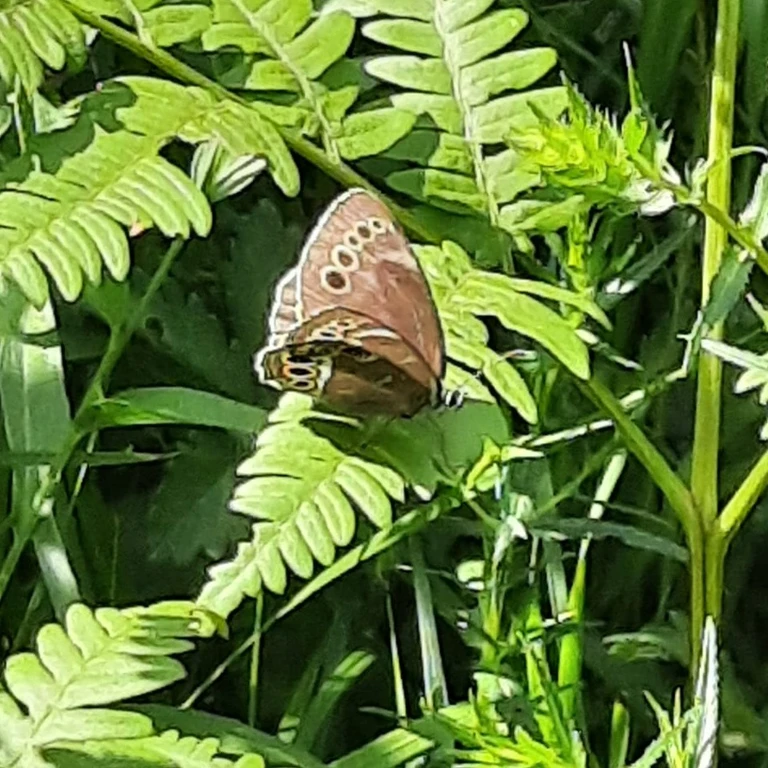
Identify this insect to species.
Lopinga achine (also Pararge achine)
